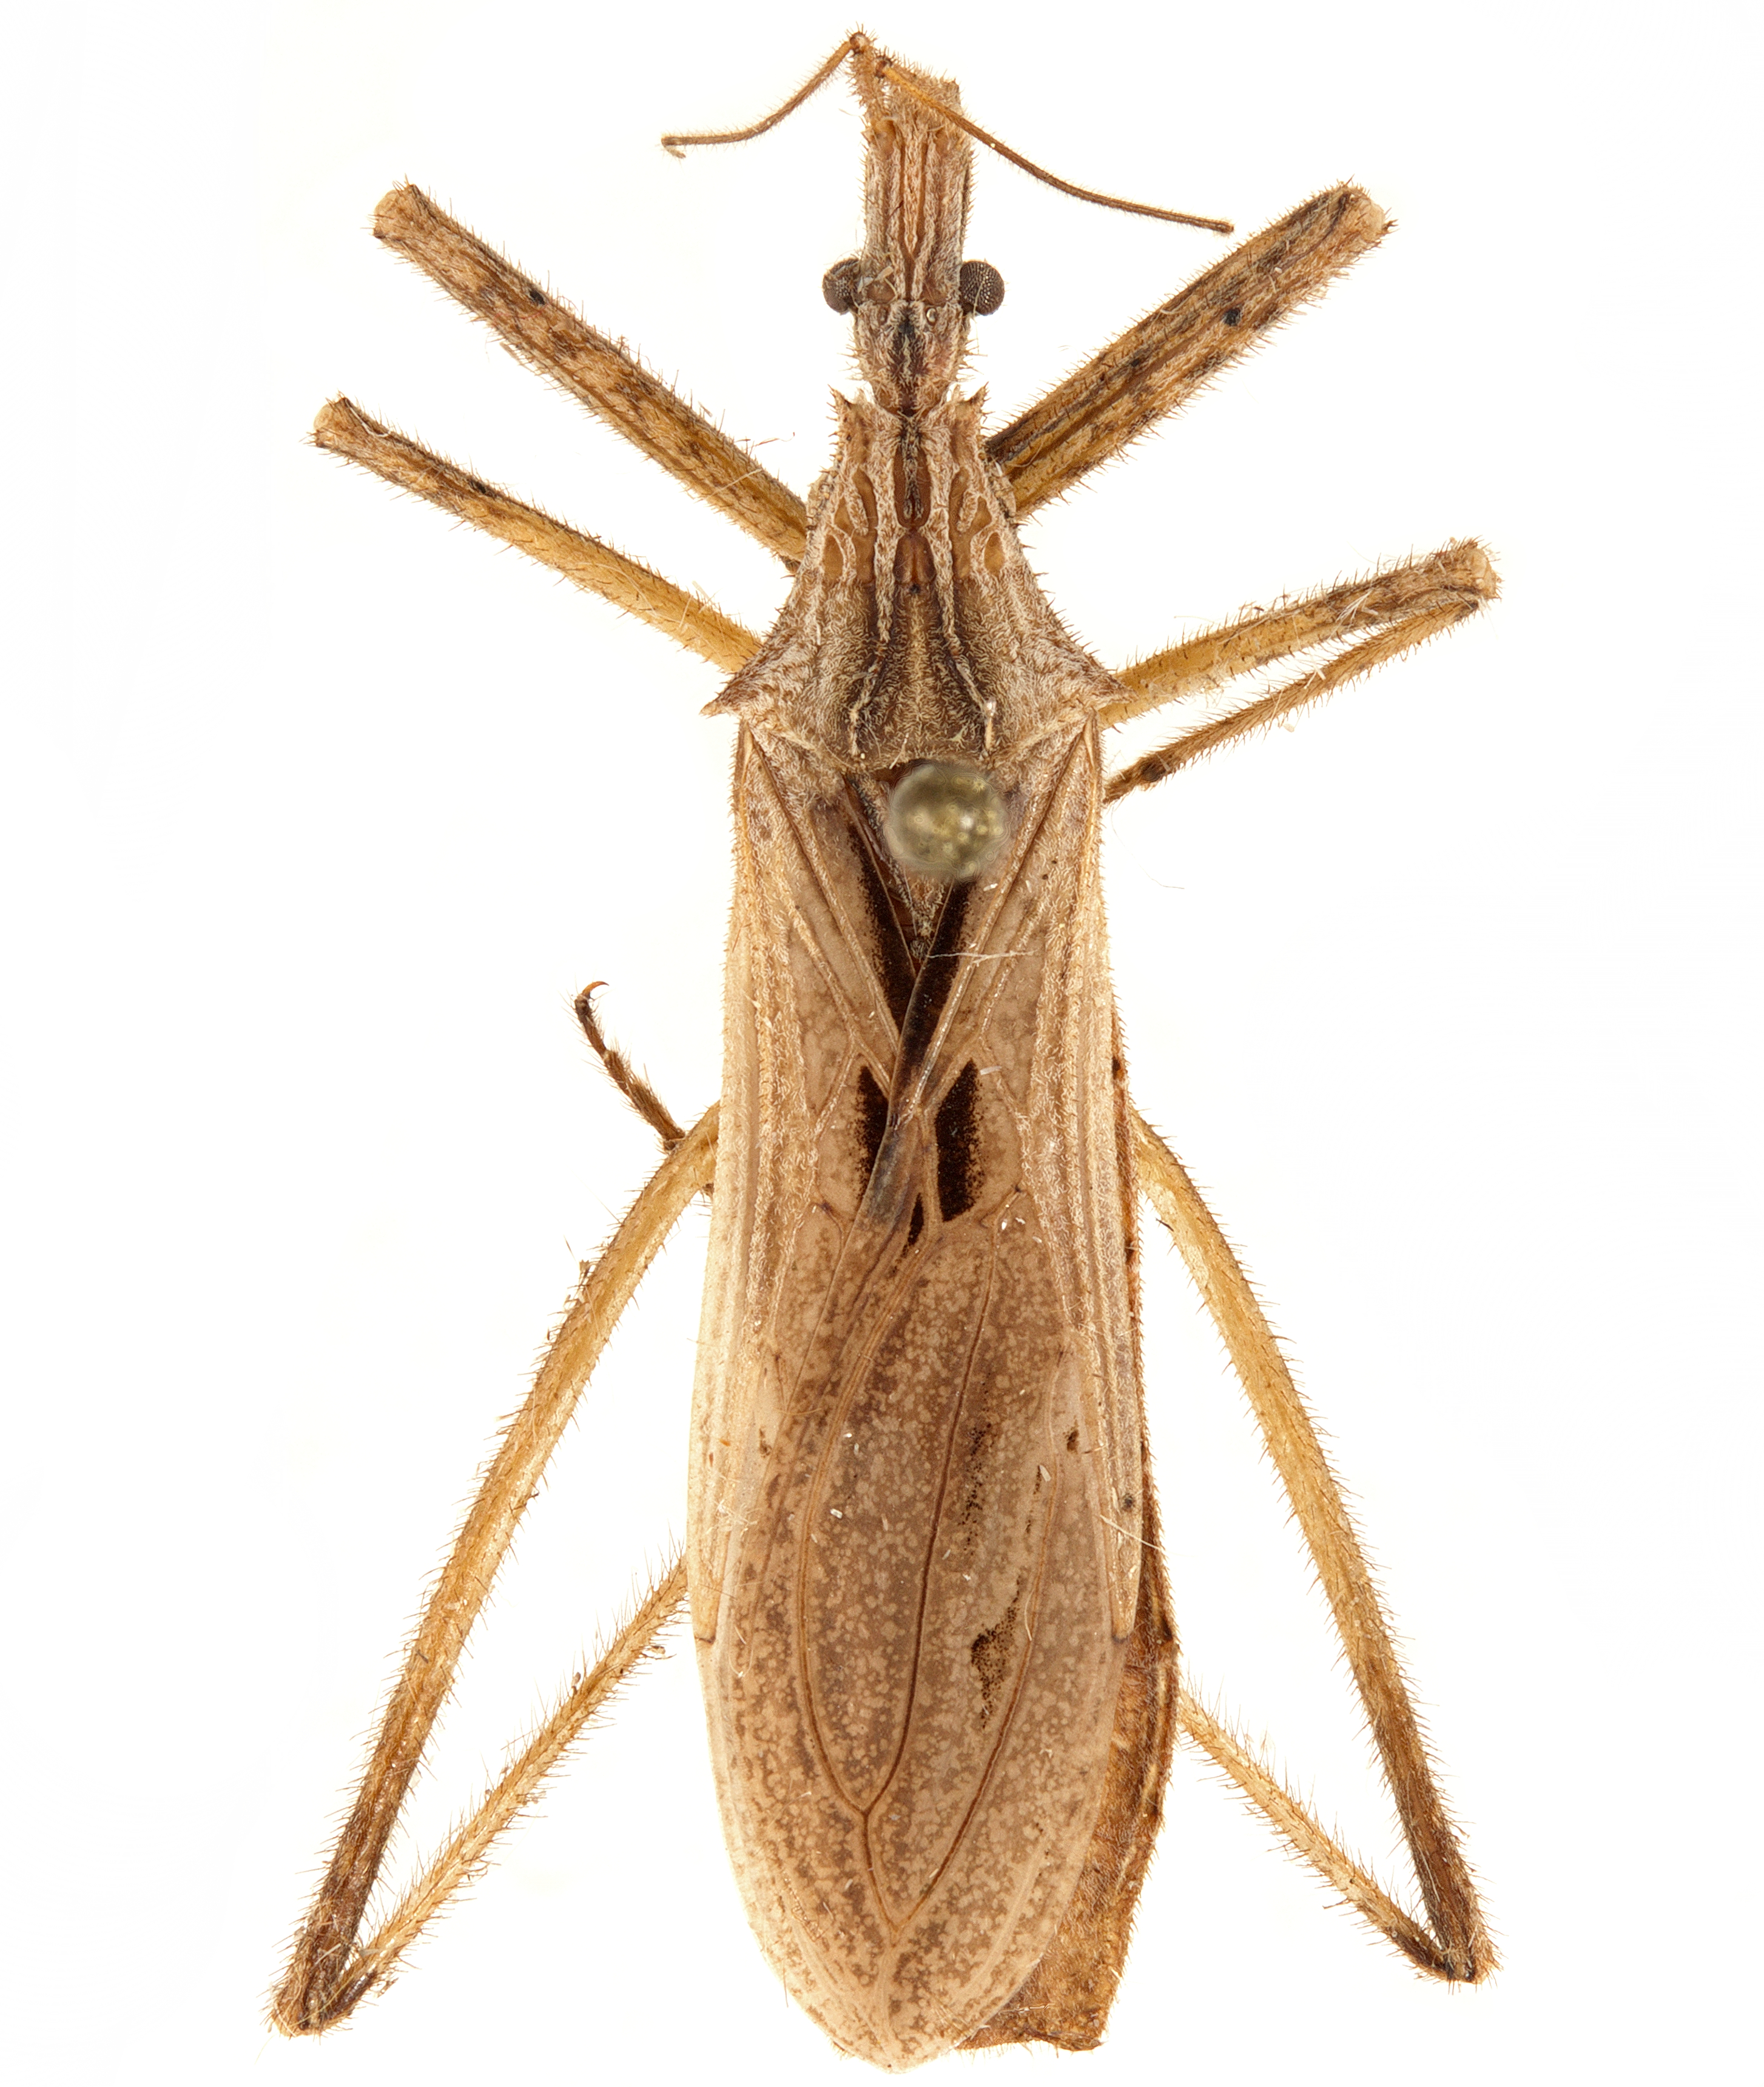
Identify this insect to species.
Stenopoda cinerea
